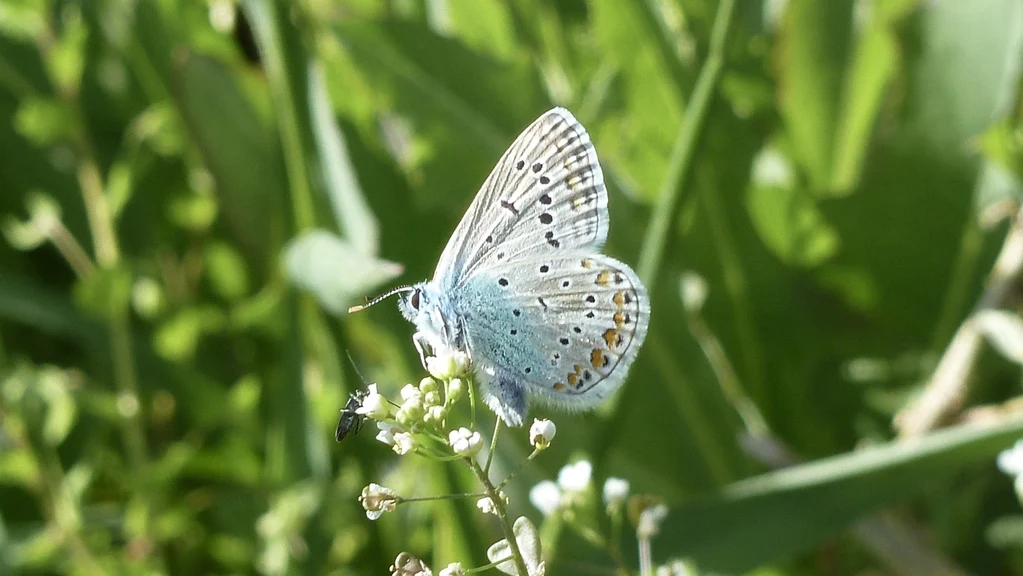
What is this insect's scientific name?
Polyommatus icarus
